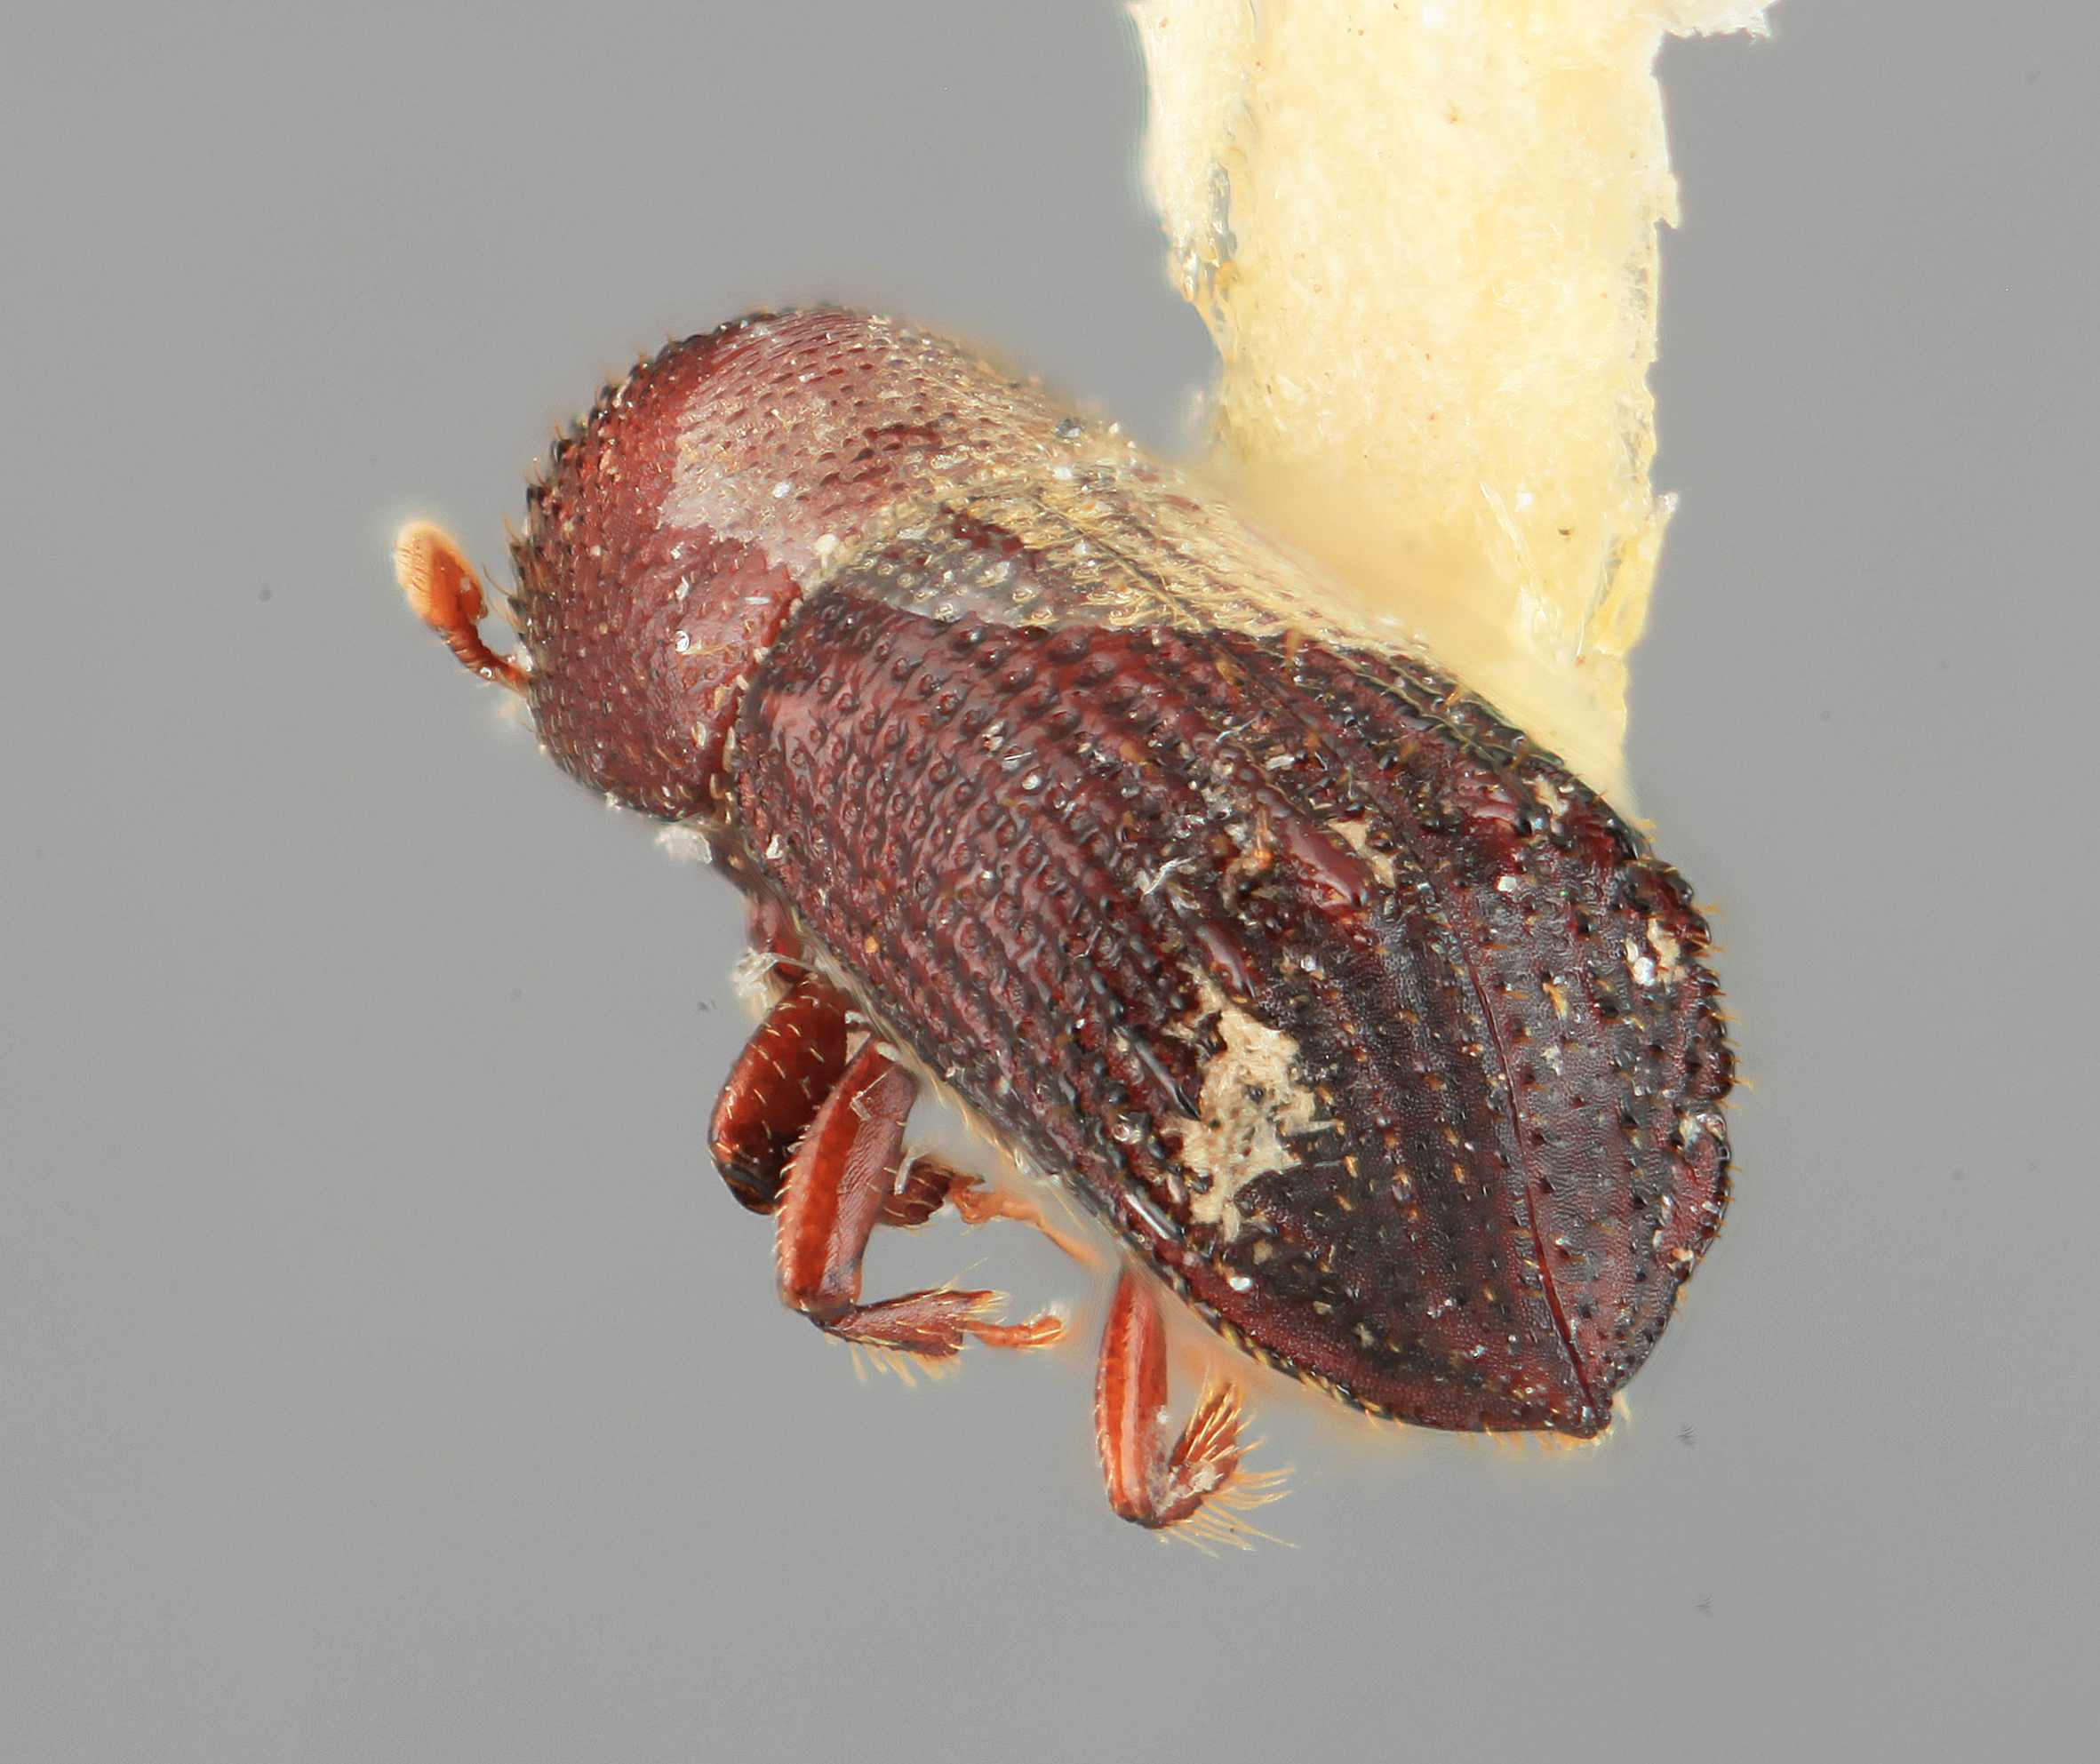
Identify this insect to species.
Hylocurus woytkowskii
